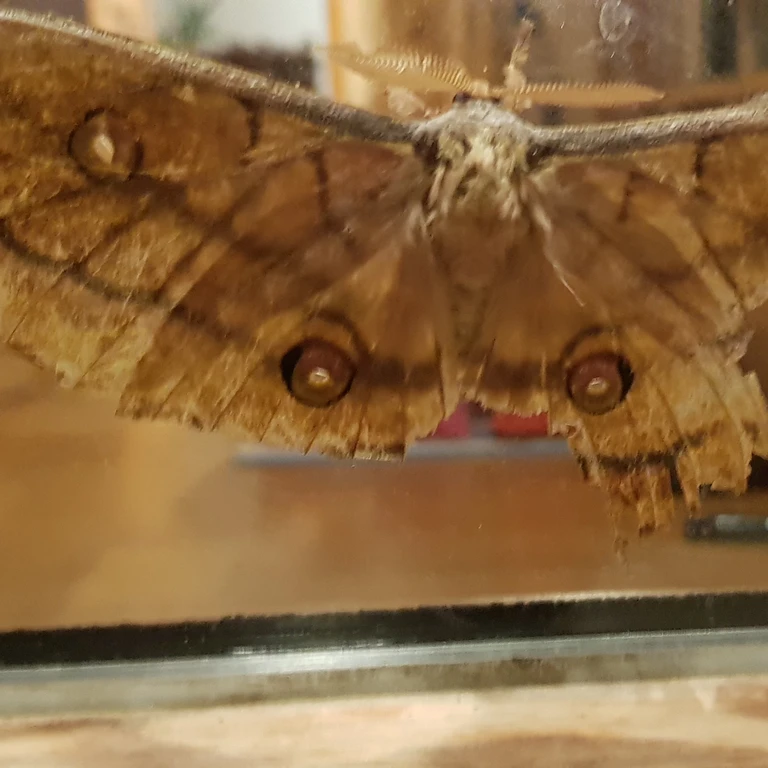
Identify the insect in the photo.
Antheraea yamamai
